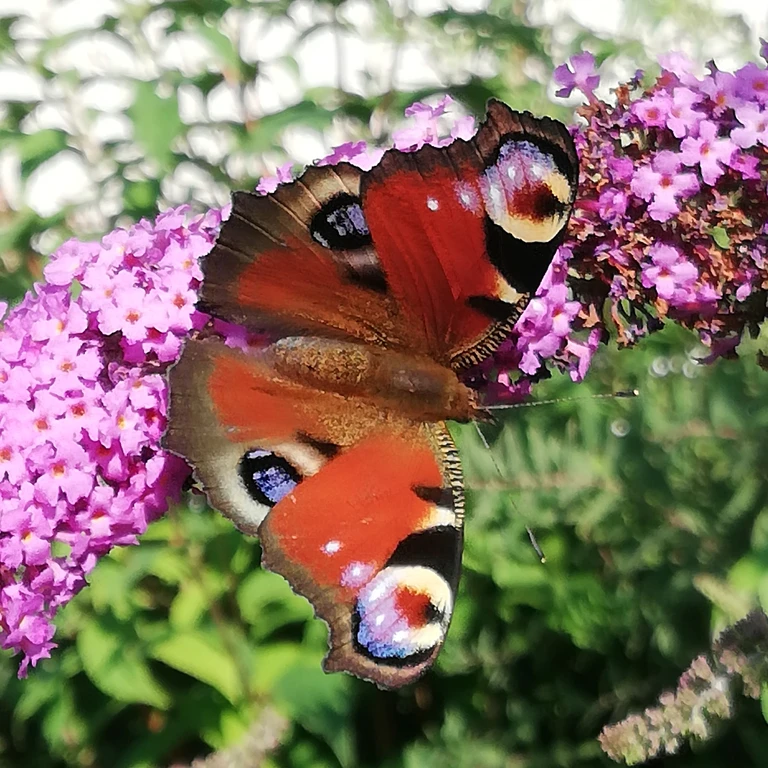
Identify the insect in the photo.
Aglais io
